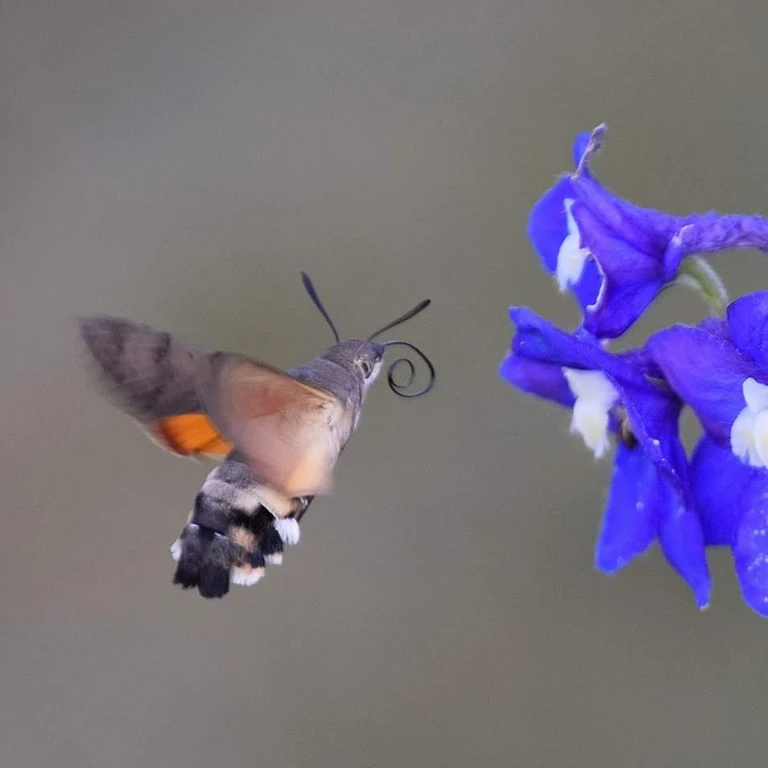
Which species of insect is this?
Macroglossum stellatarum
